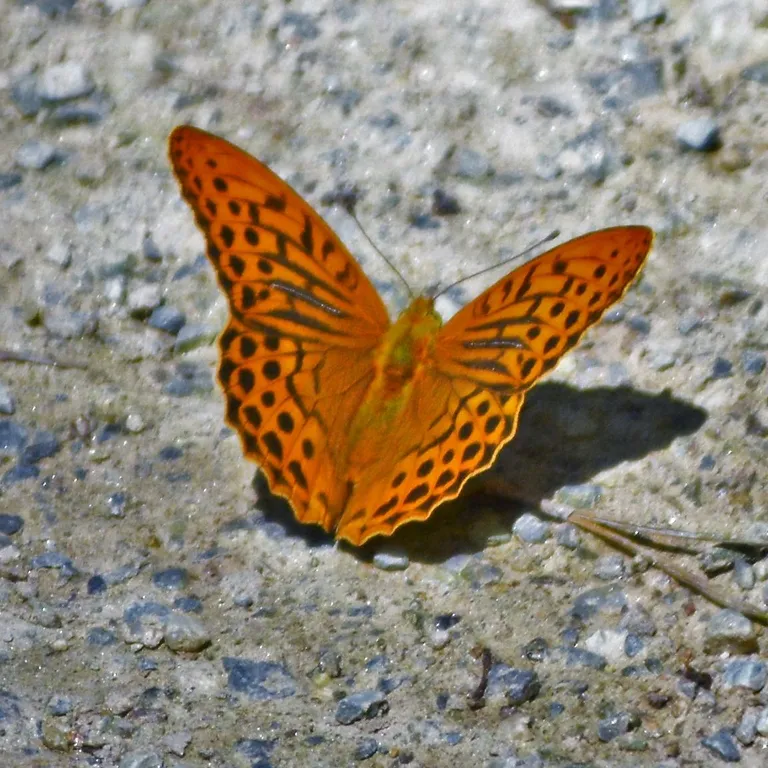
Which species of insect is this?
Argynnis paphia
